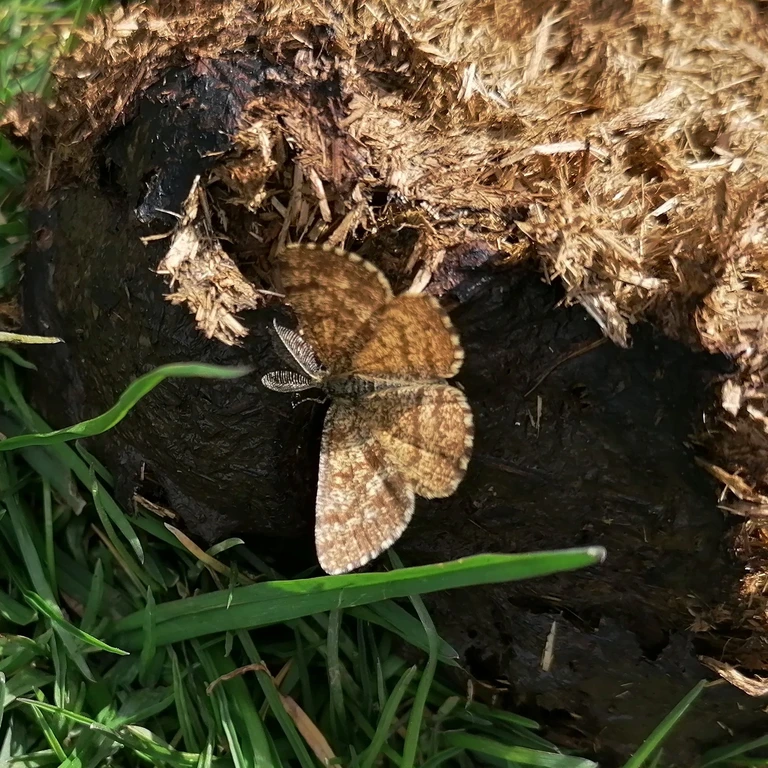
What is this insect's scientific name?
Ematurga atomaria
